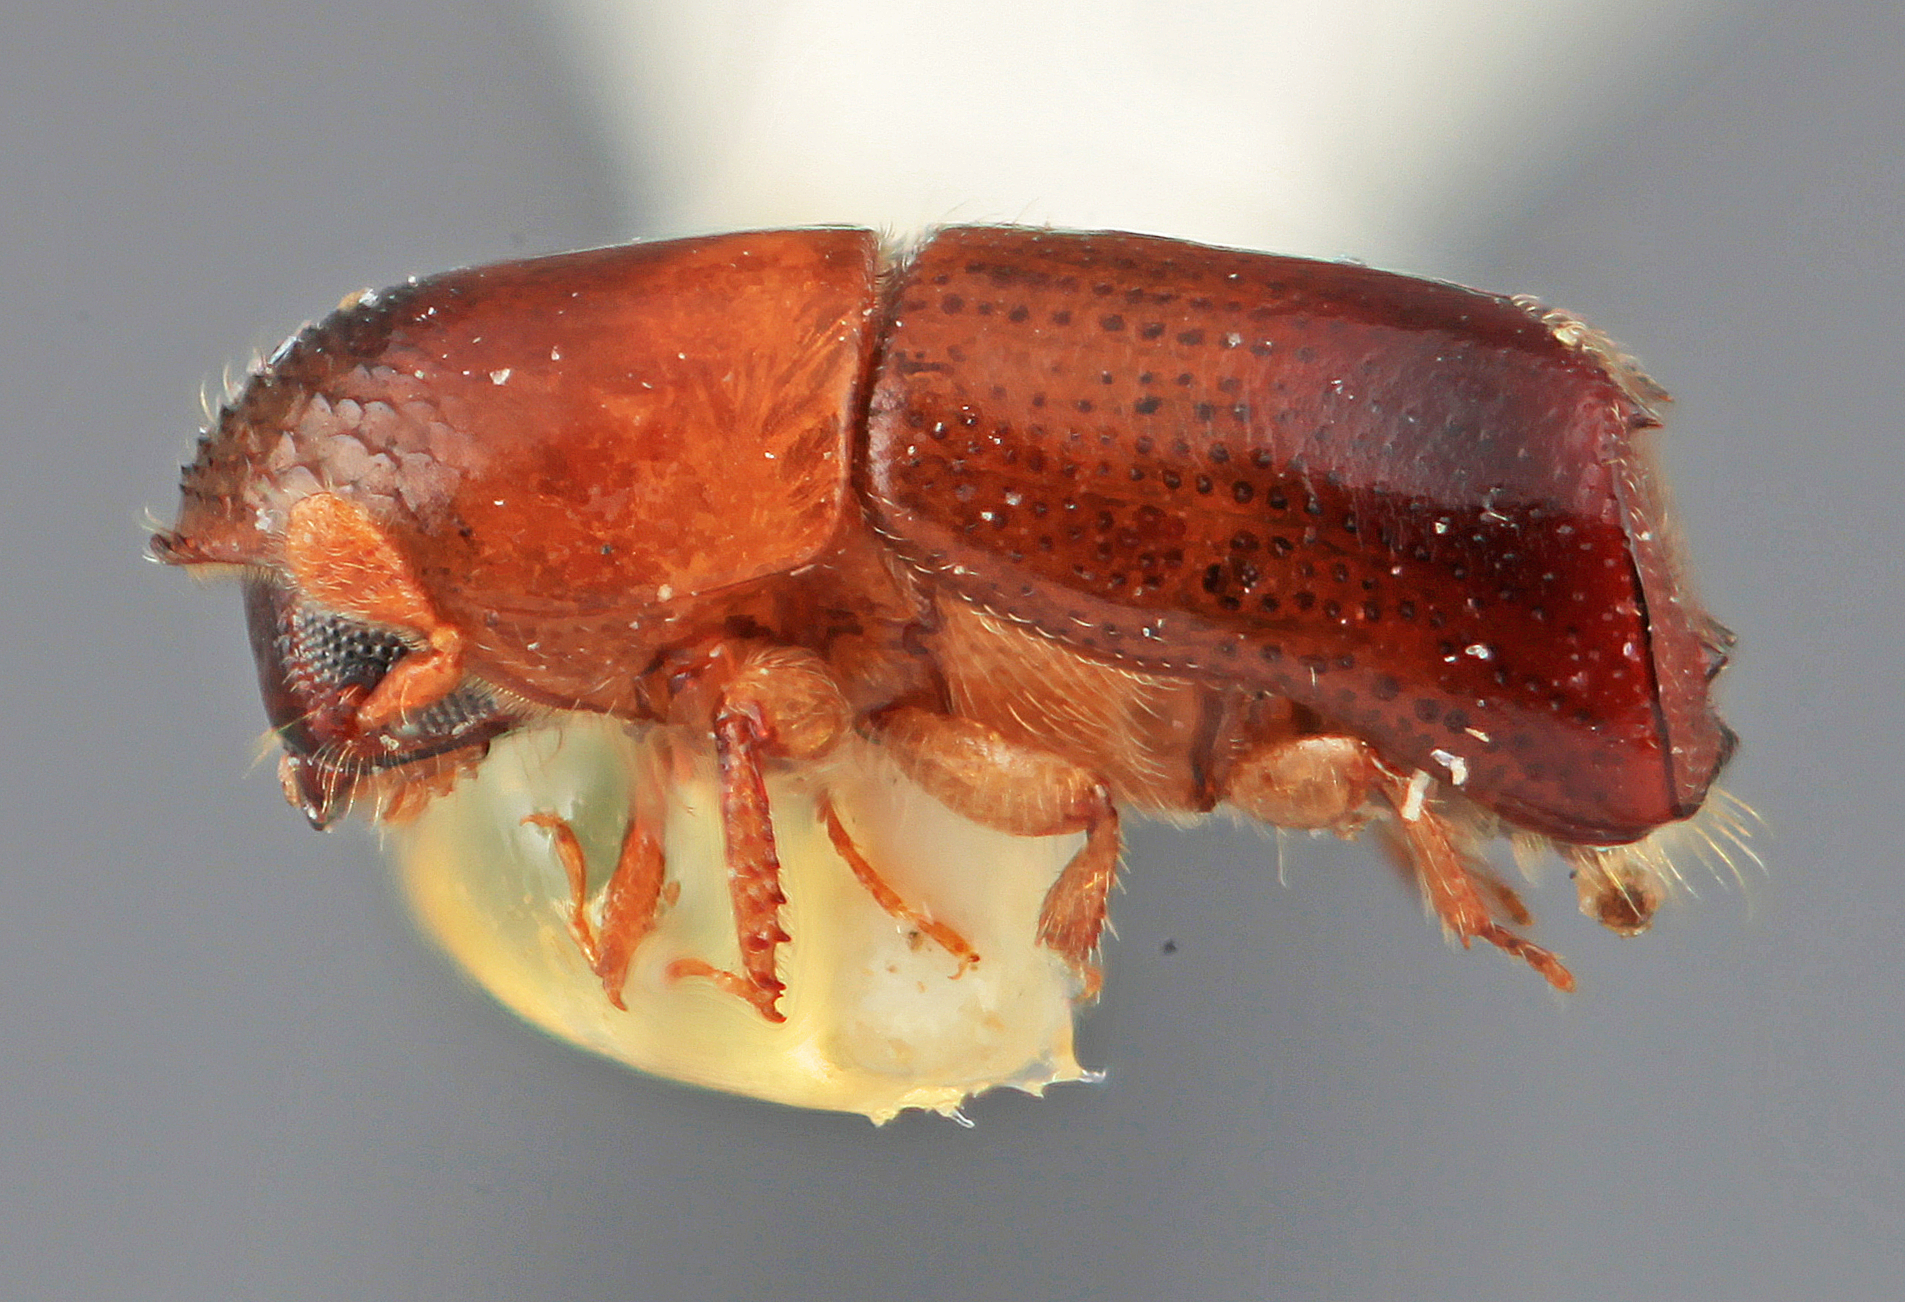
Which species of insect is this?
Monarthrum posticum
